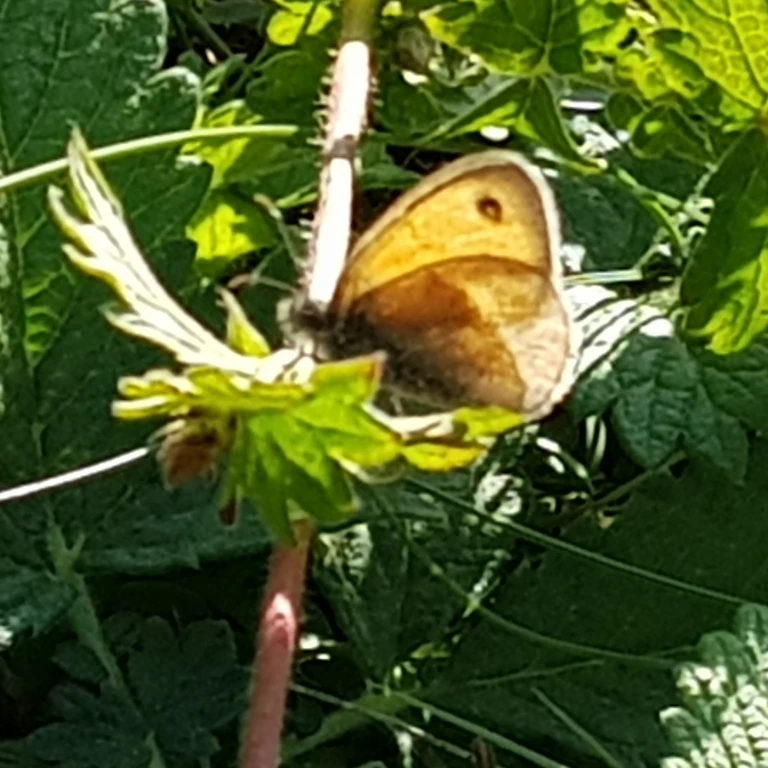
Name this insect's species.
Coenonympha pamphilus
